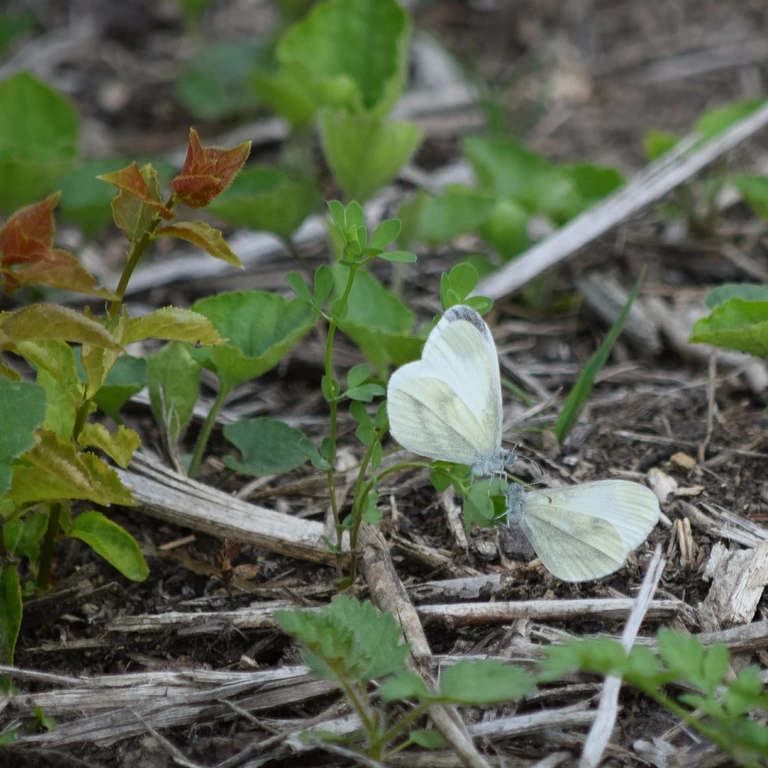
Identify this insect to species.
Leptidea sinapis/juvernica
